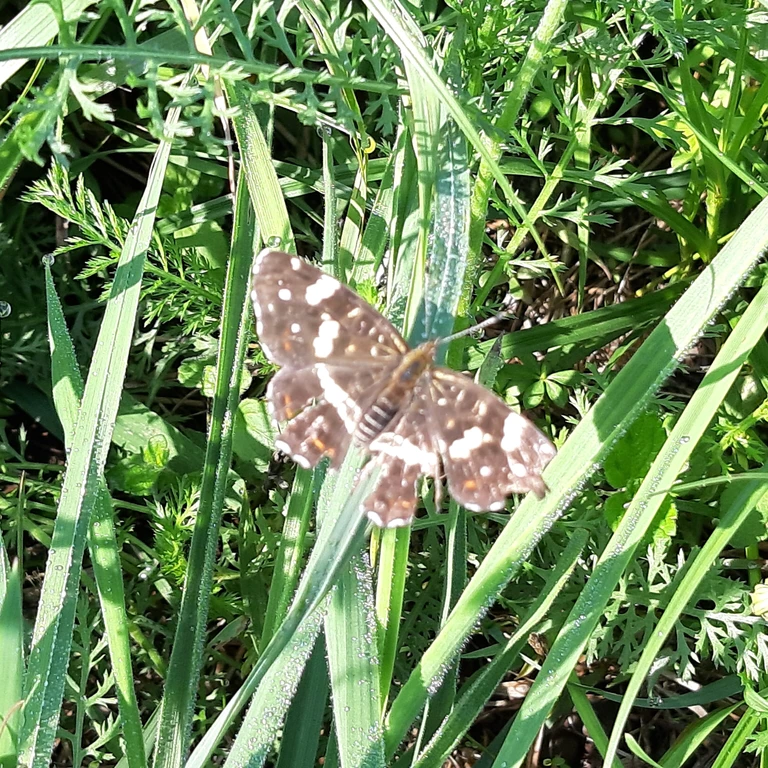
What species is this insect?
Araschnia levana
